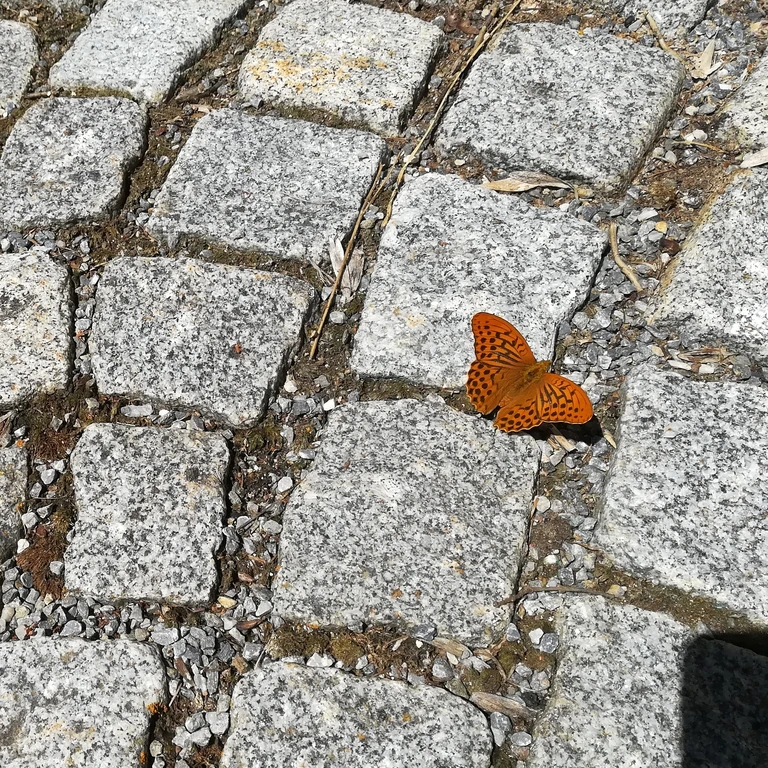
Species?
Argynnis paphia
